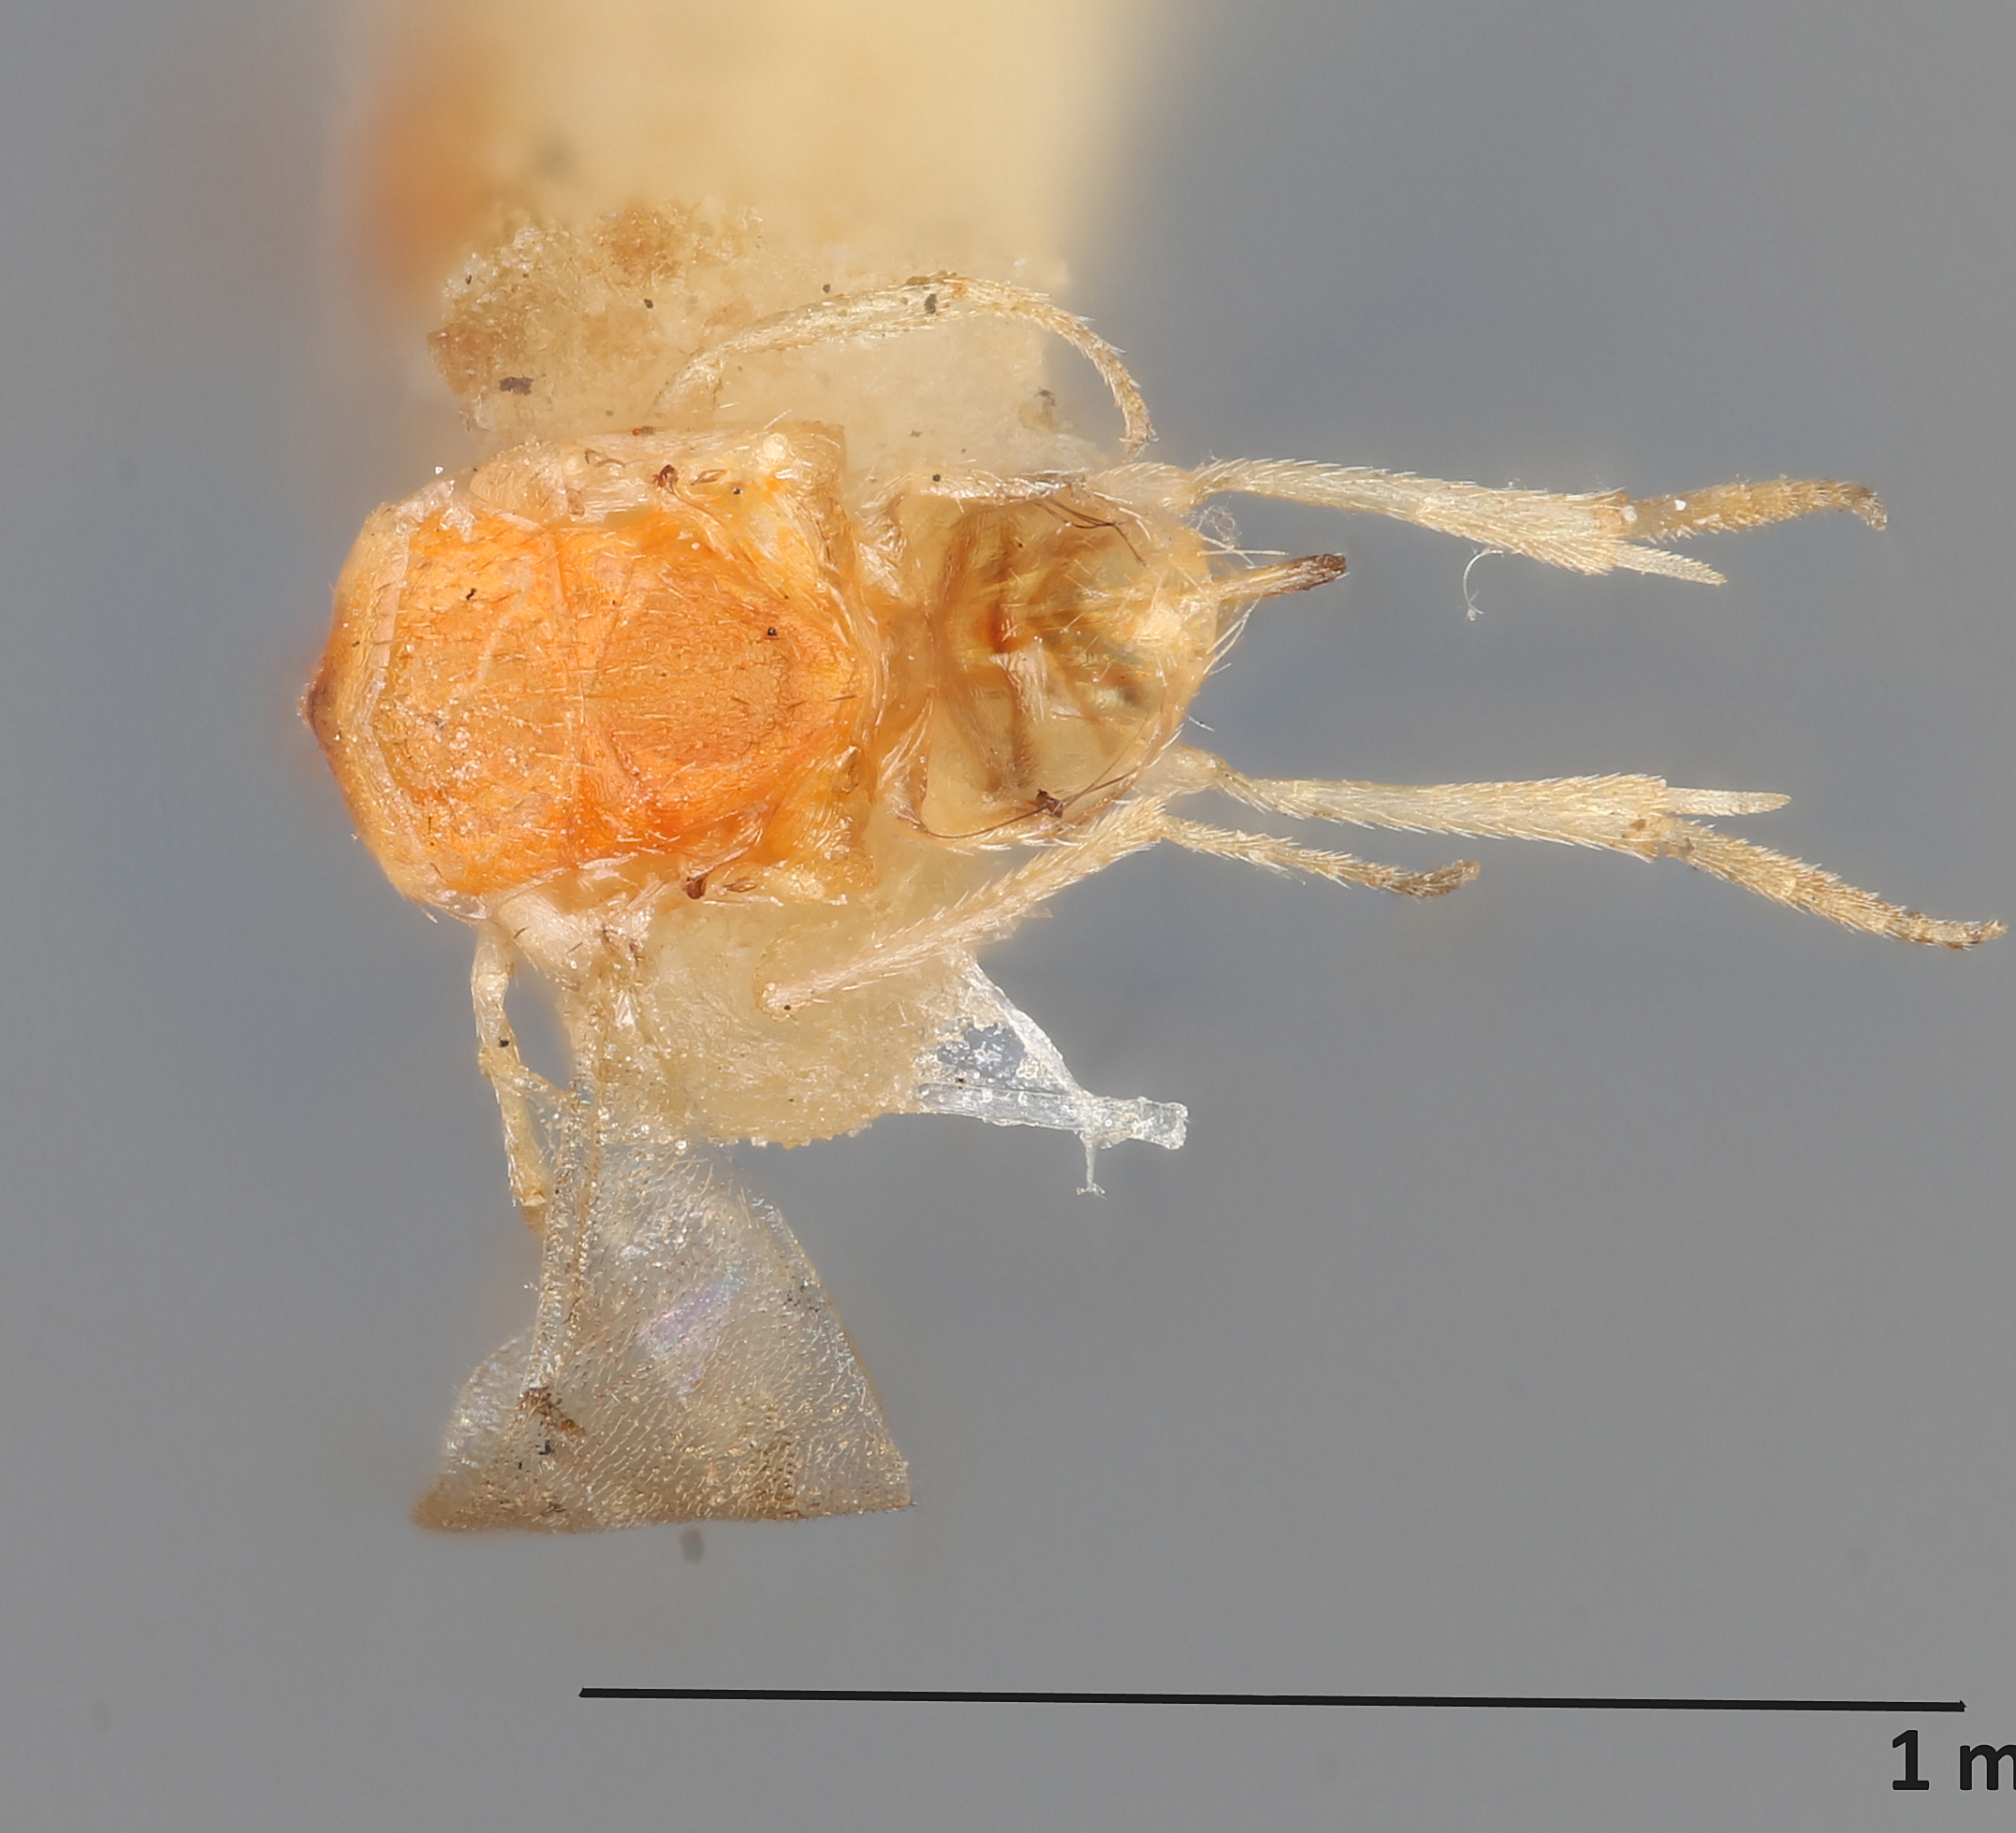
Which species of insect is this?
Pseudaphycus meracus
